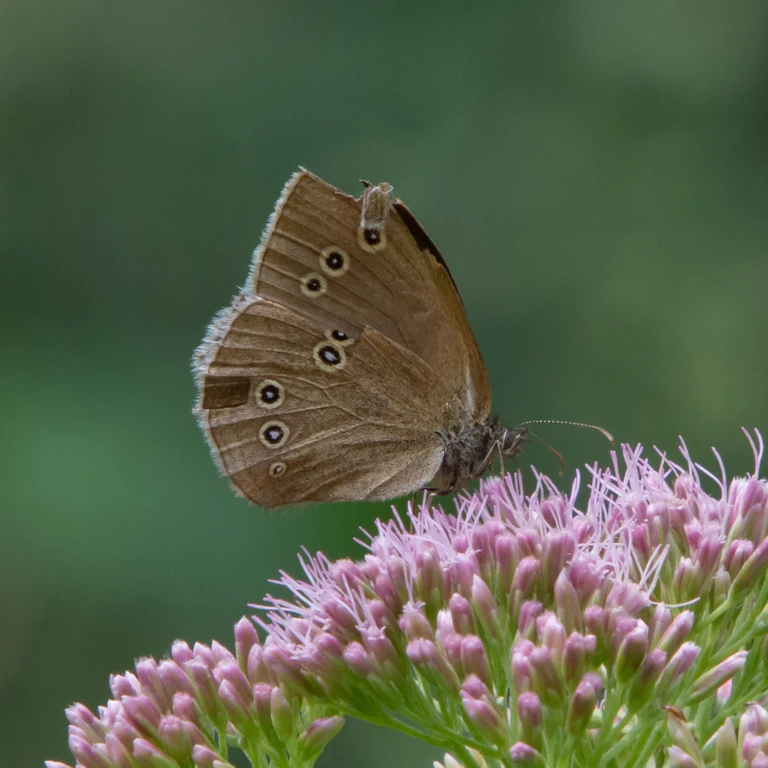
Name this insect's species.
Aphantopus hyperantus
